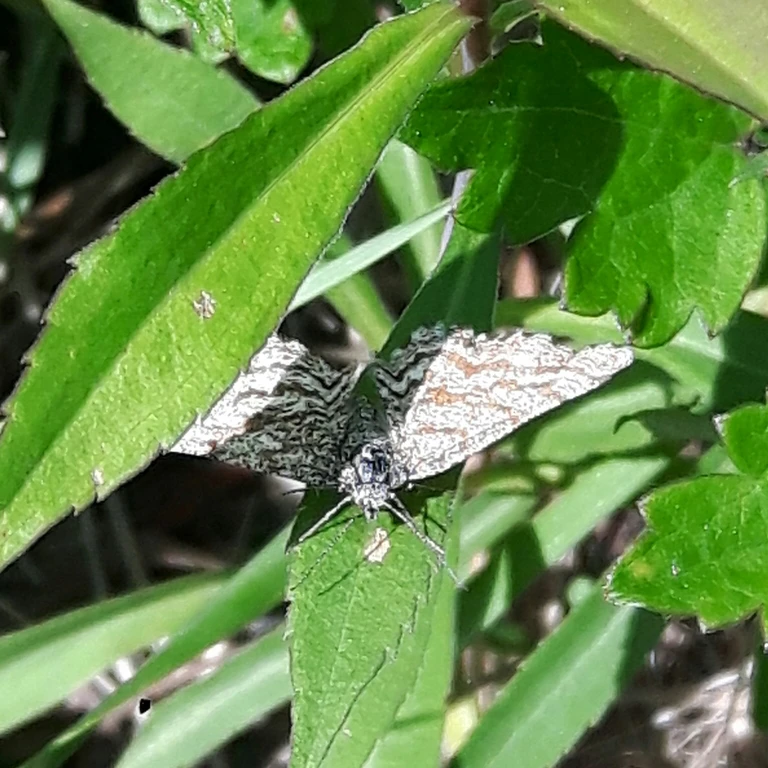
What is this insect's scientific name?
Ematurga atomaria
